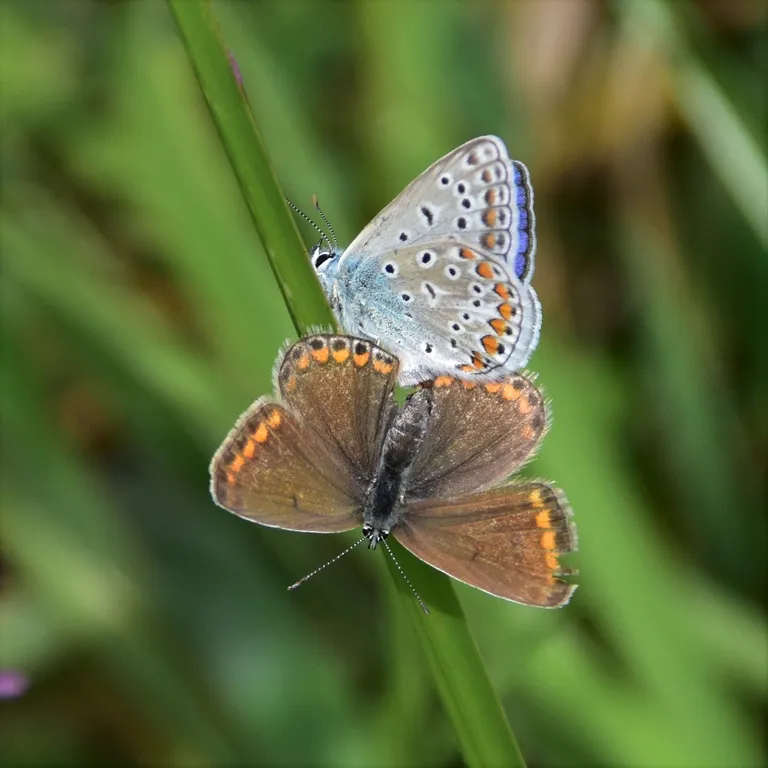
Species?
Polyommatus icarus
